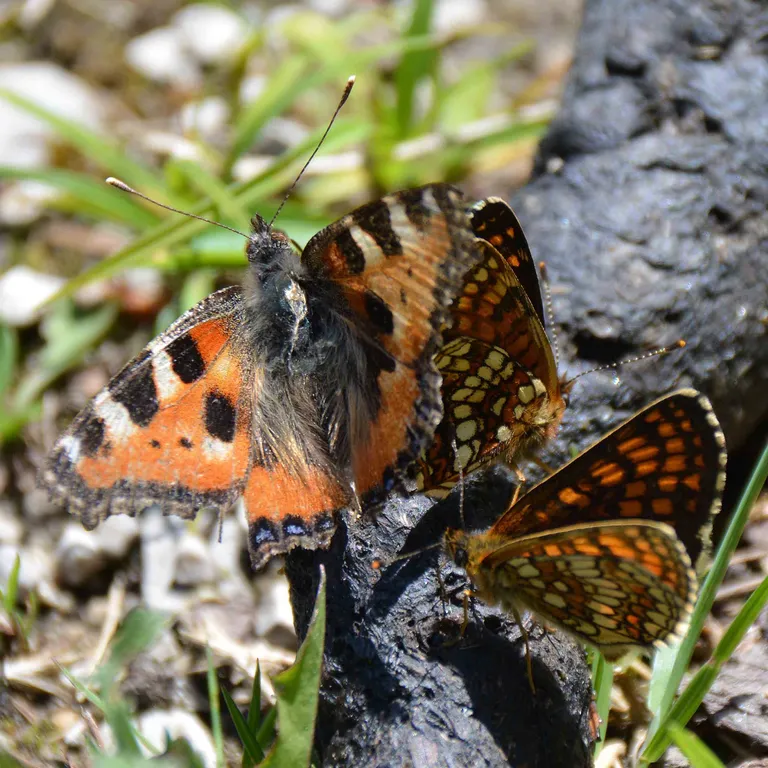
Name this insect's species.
Aglais urticae
